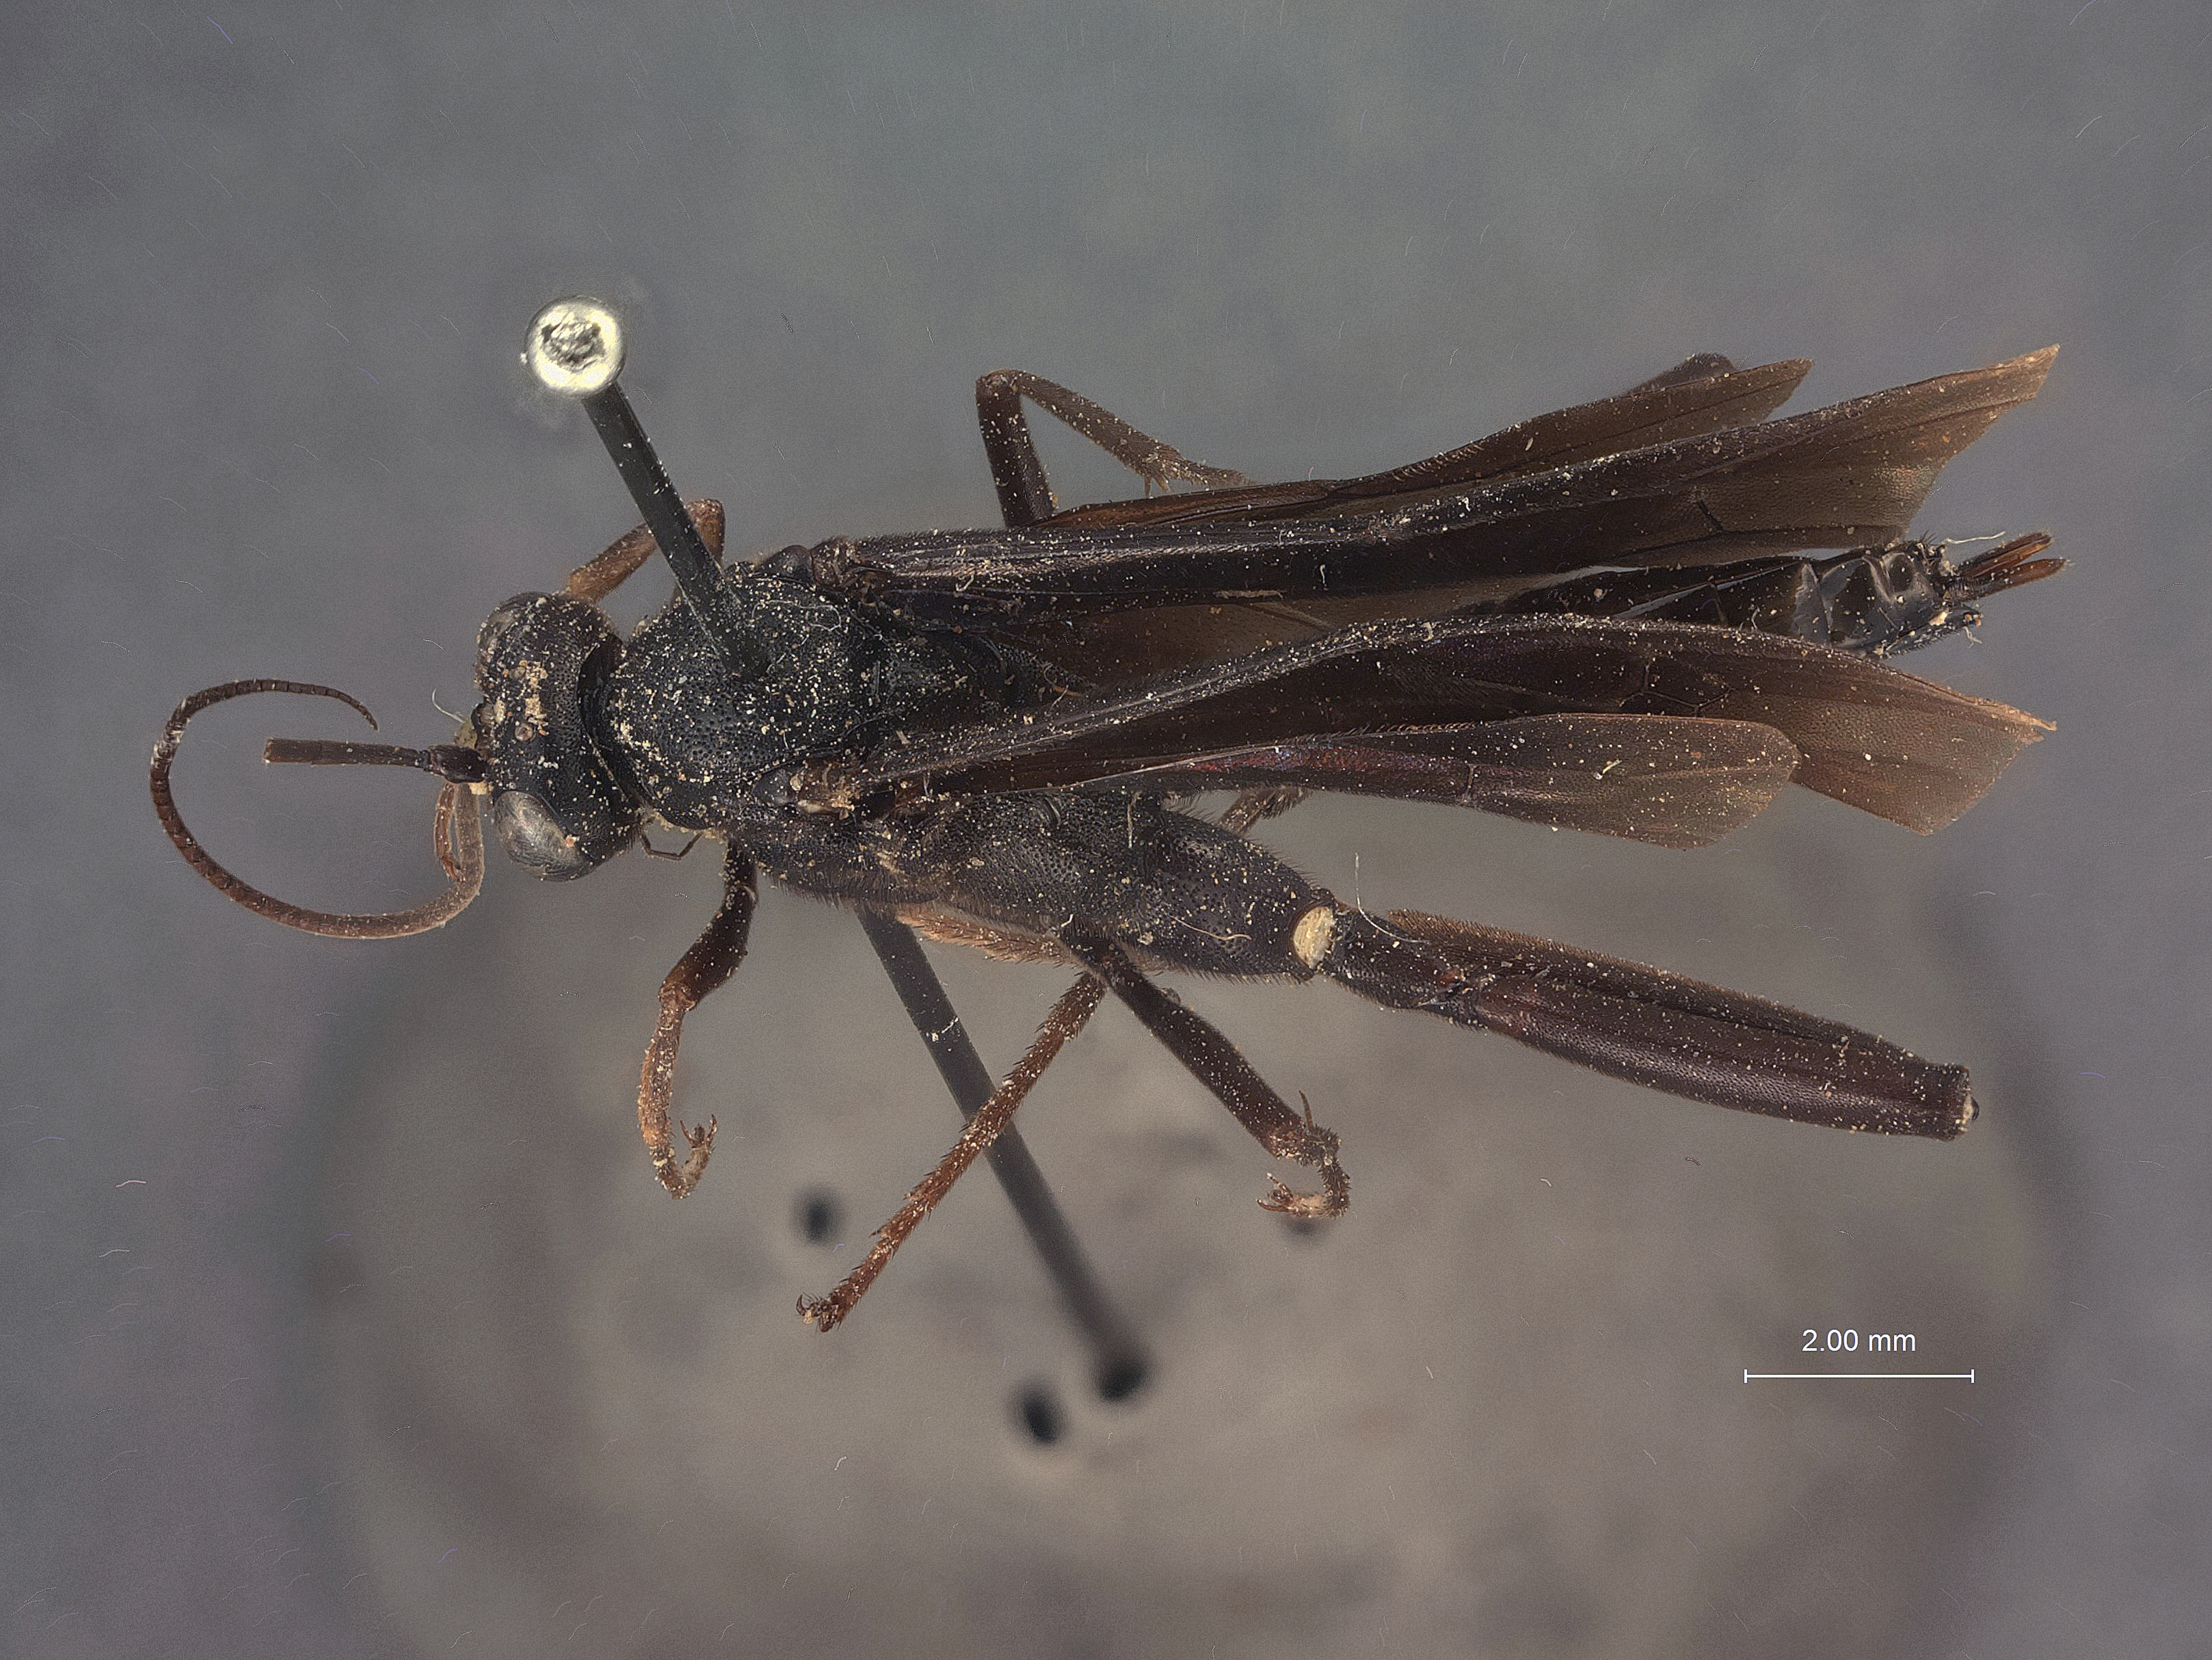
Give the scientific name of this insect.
Exetastes geminus
